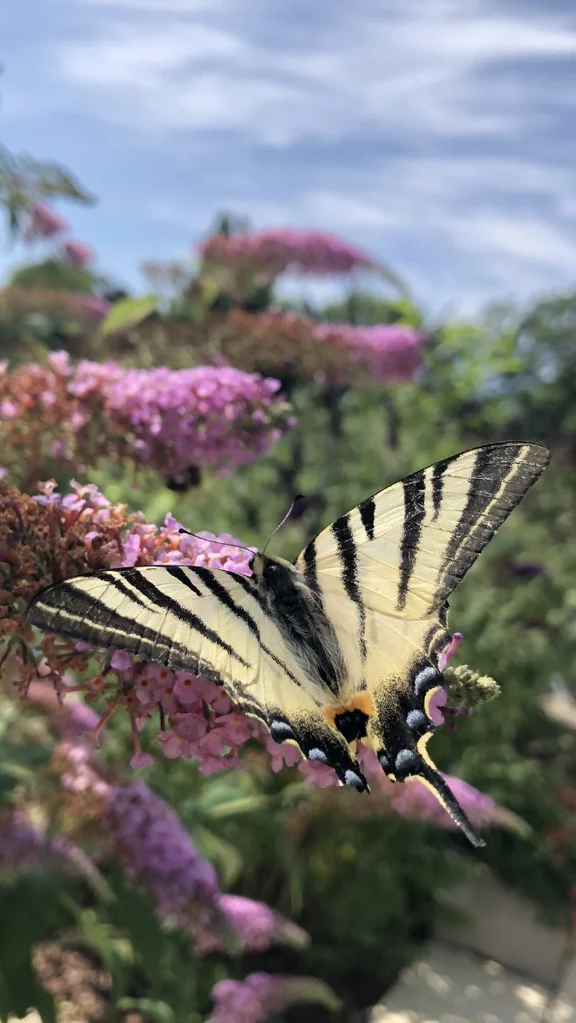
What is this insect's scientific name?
Iphiclides podalirius
